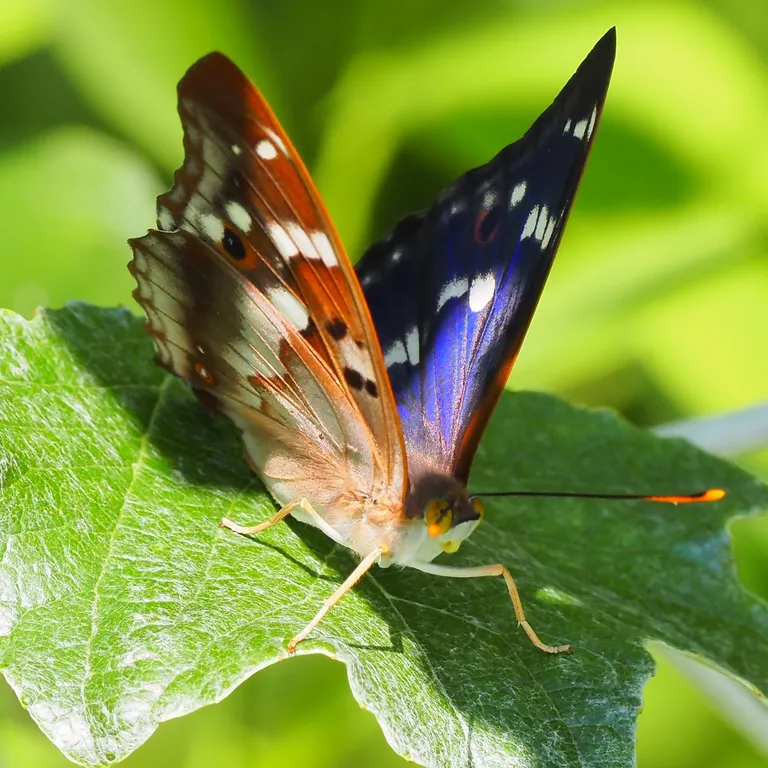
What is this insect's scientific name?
Apatura ilia
